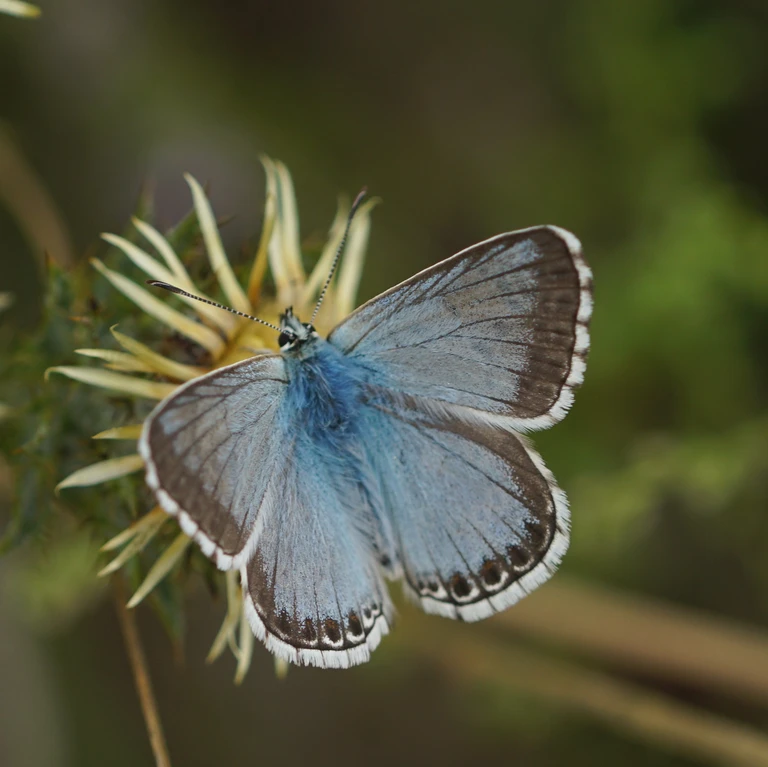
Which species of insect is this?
Lysandra coridon
